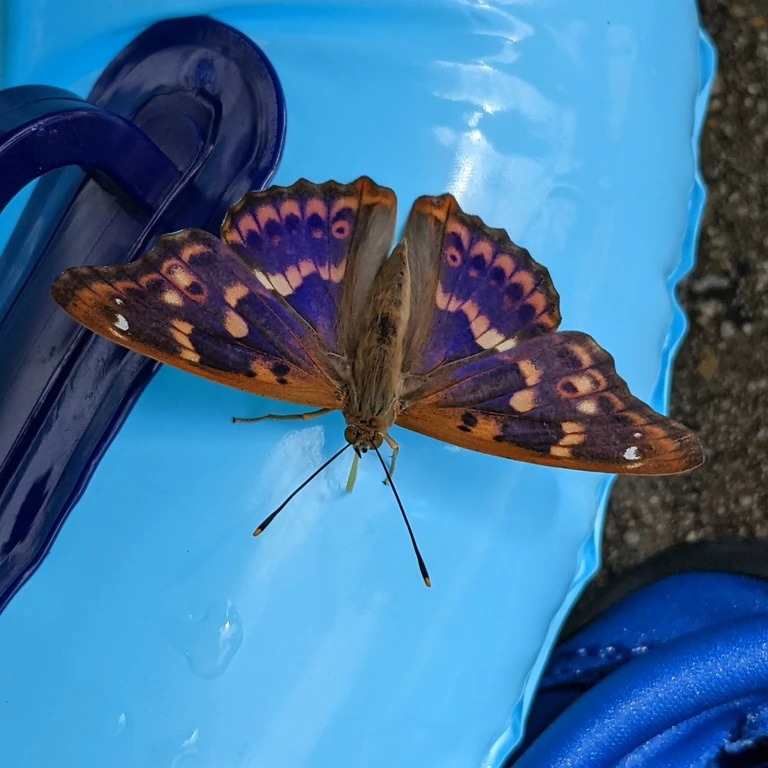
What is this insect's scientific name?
Apatura ilia
